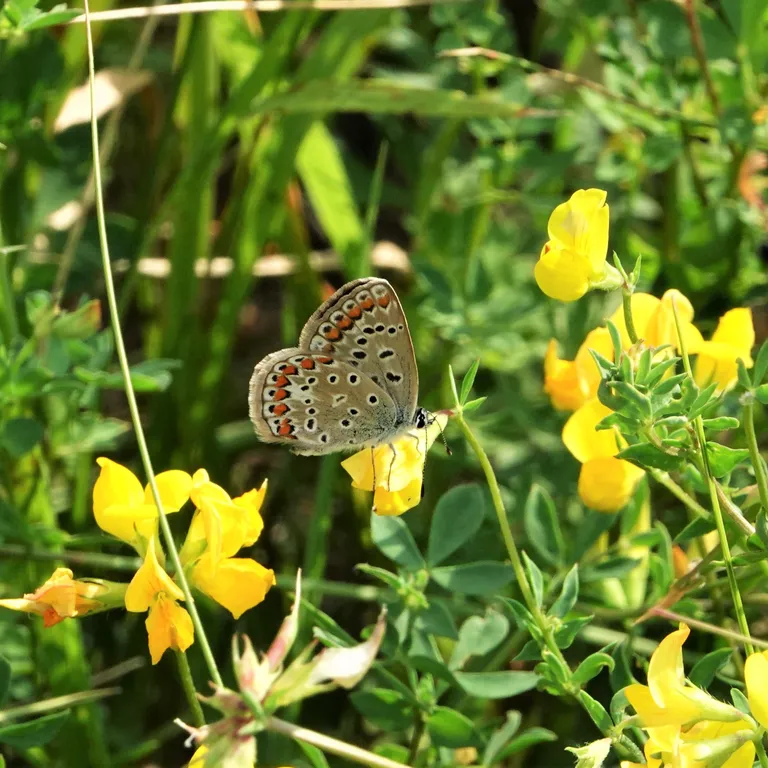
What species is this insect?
Polyommatus icarus
